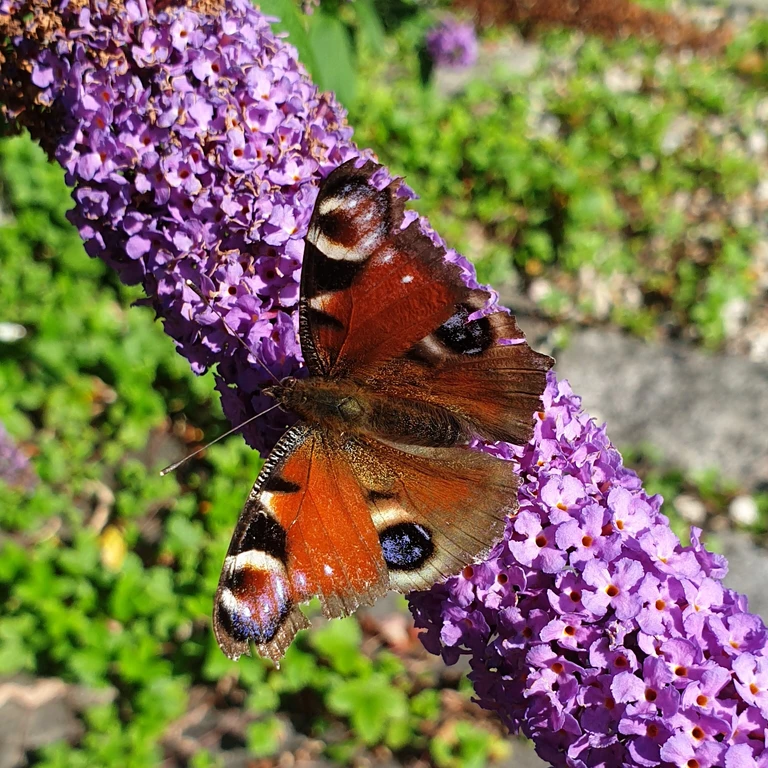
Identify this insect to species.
Aglais io
